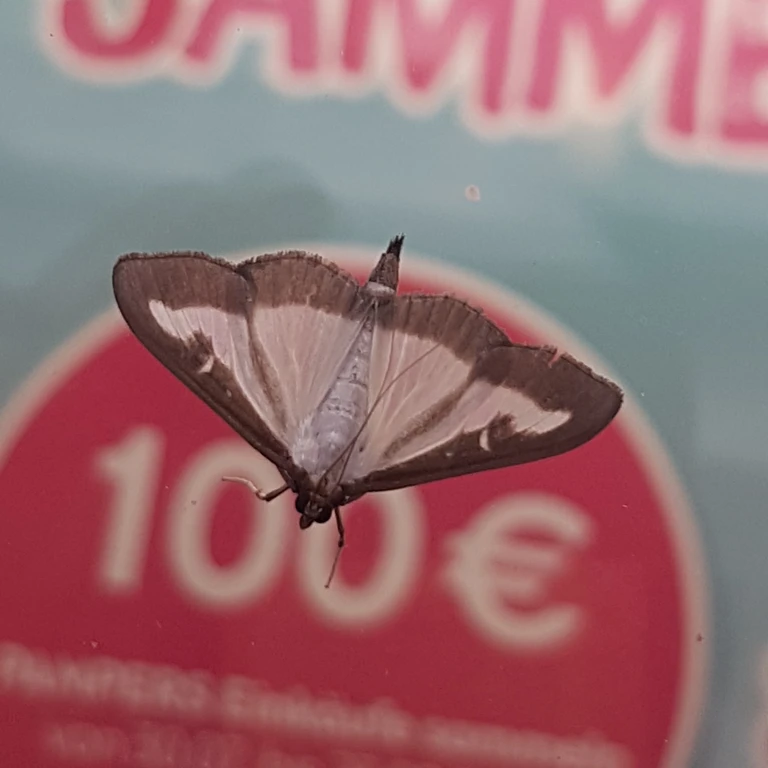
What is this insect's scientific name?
Cydalima perspectalis
